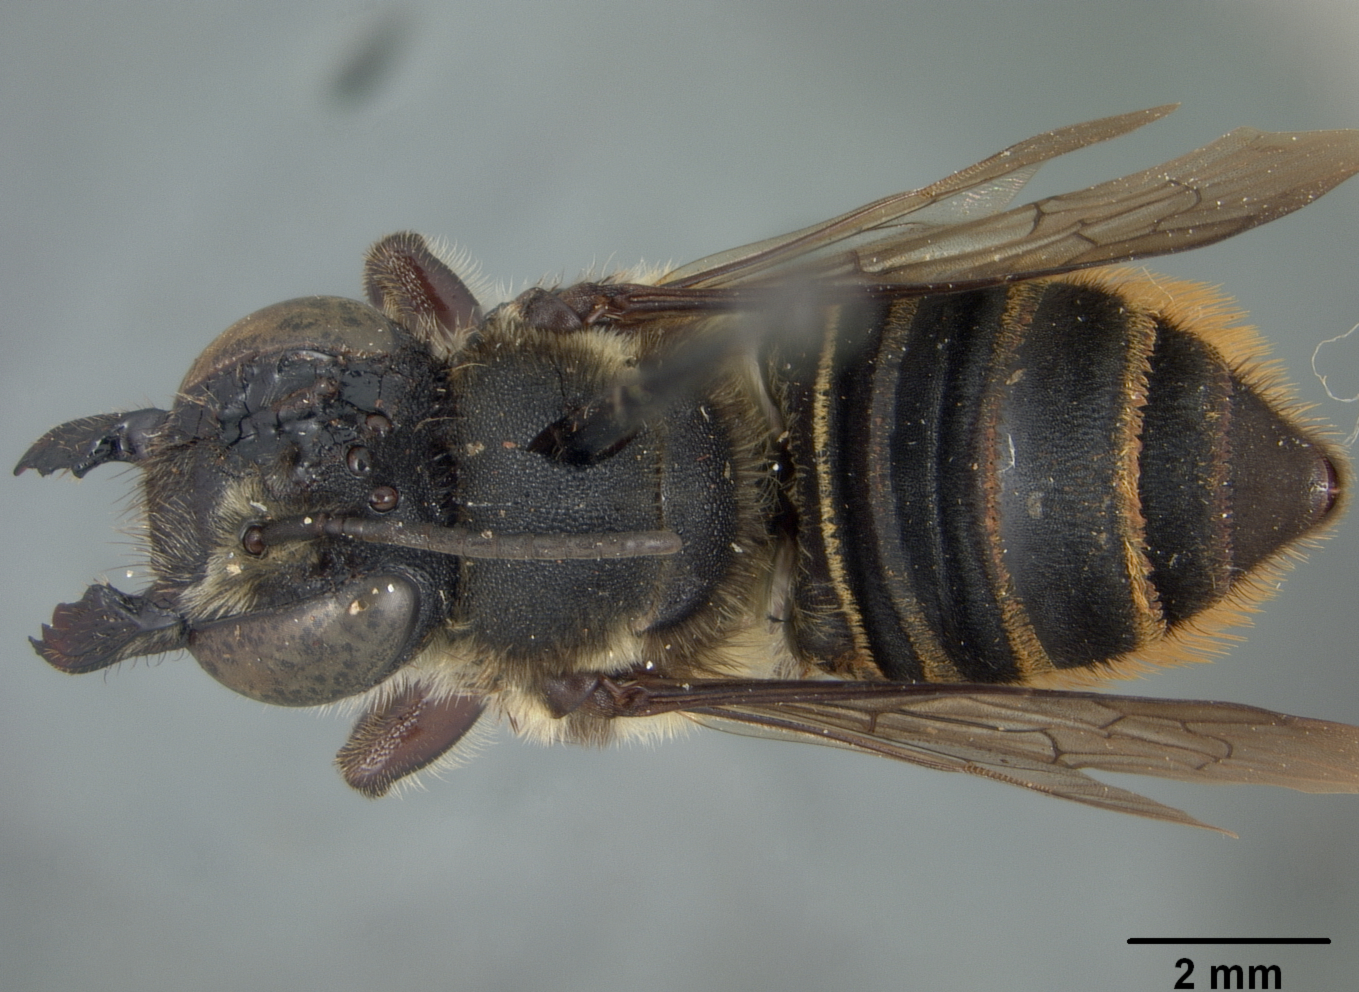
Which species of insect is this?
Megachile disputabilis
